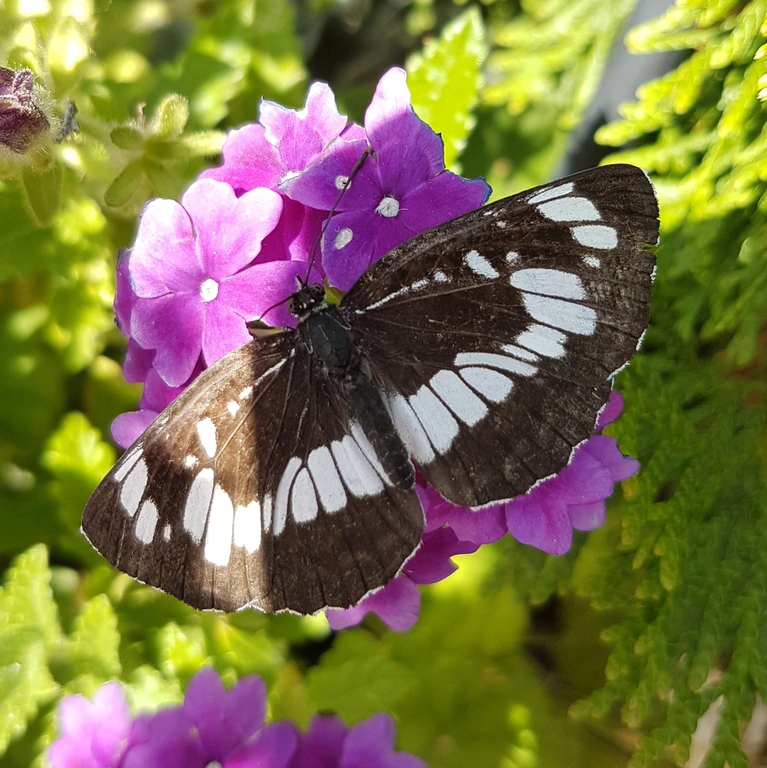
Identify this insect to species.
Neptis rivularis
